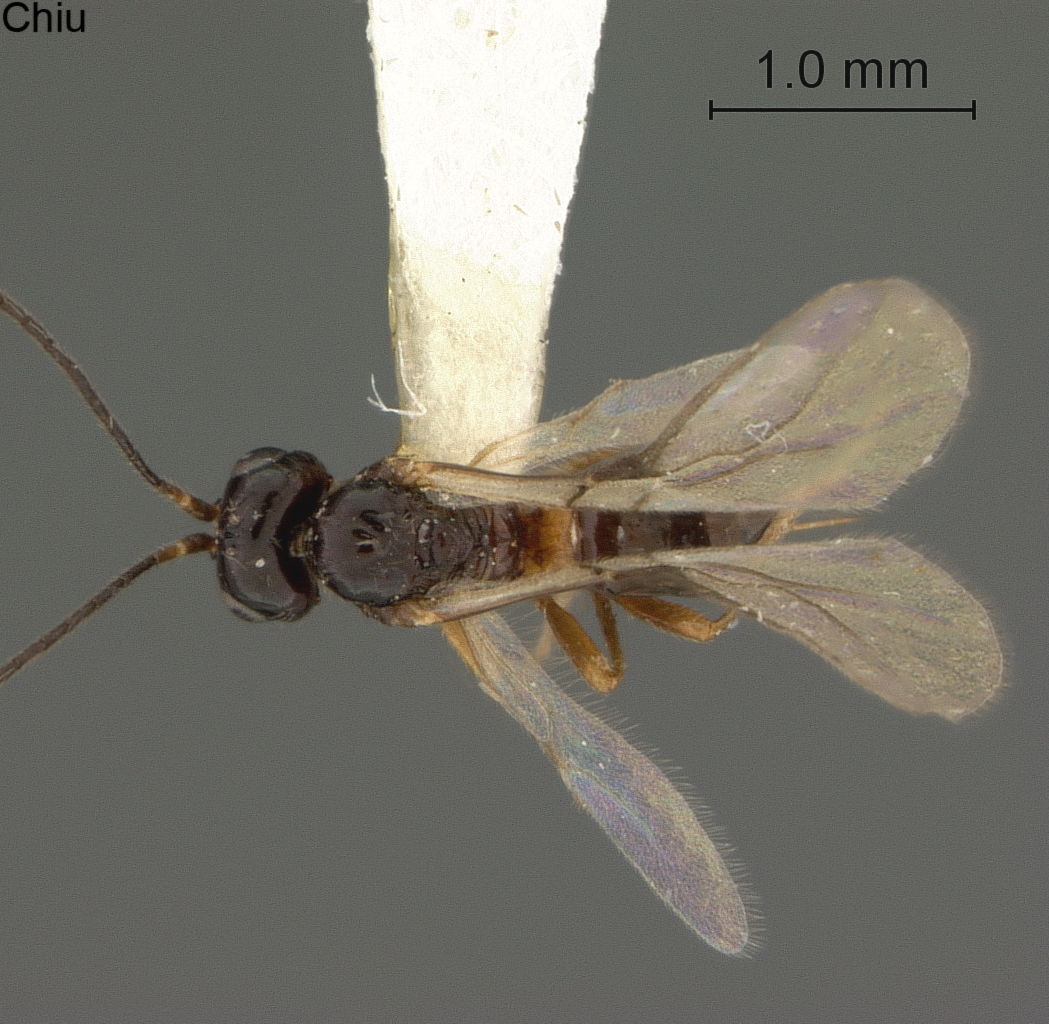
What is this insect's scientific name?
Aphaereta marshi
